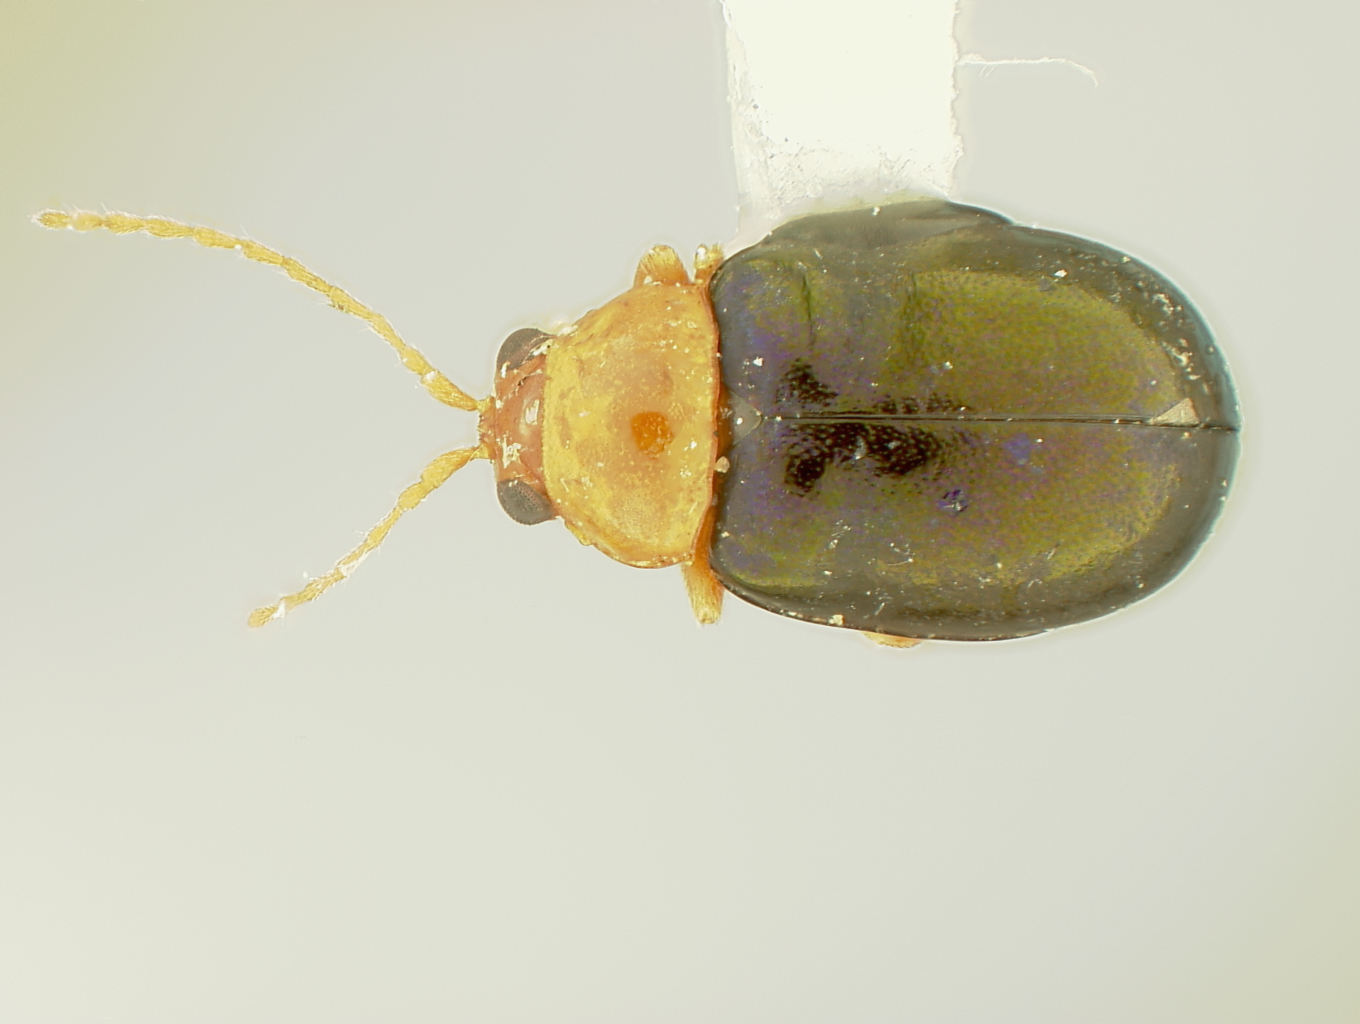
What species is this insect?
Homoschema biscutatum
